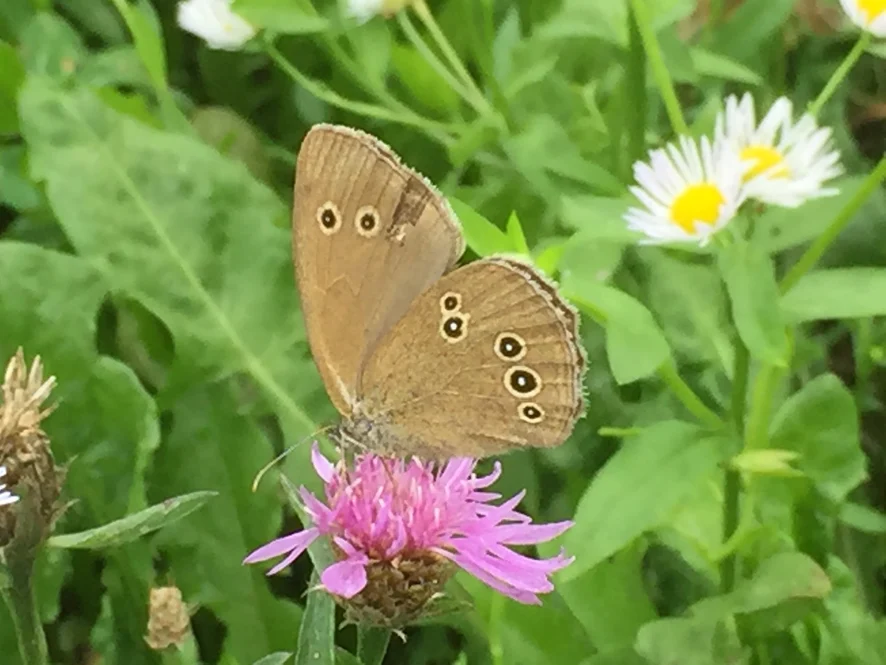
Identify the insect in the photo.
Aphantopus hyperantus
